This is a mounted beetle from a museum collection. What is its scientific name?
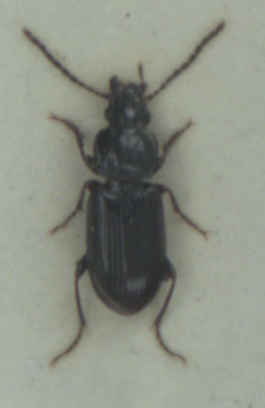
Pterostichus minor
